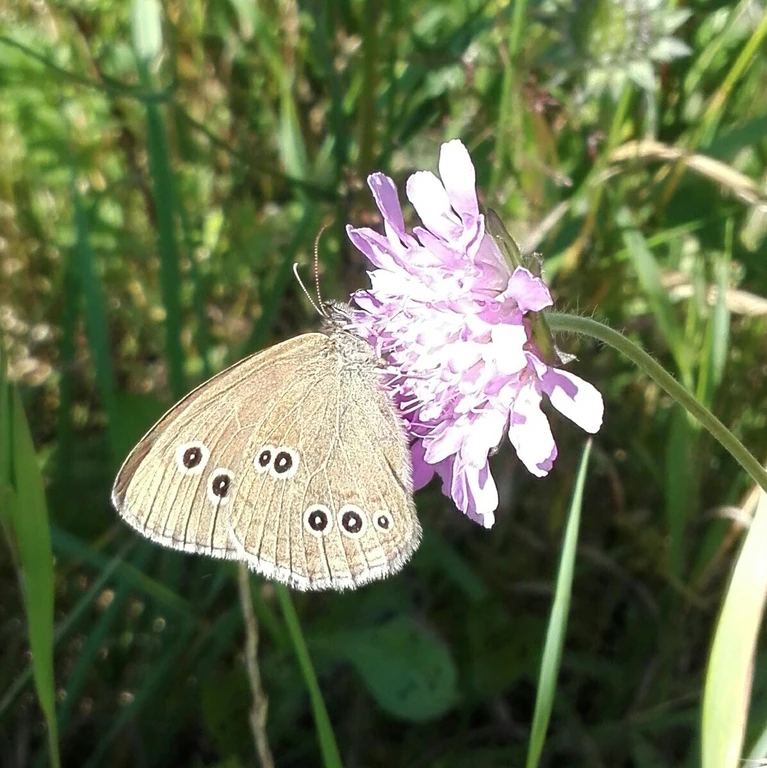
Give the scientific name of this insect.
Aphantopus hyperantus
